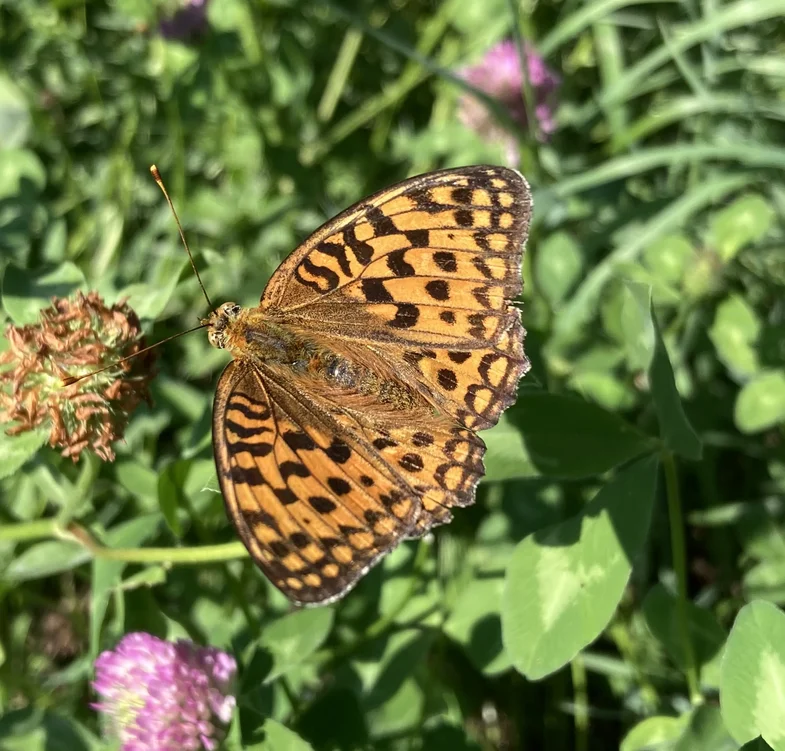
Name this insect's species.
Fabriciana adippe
